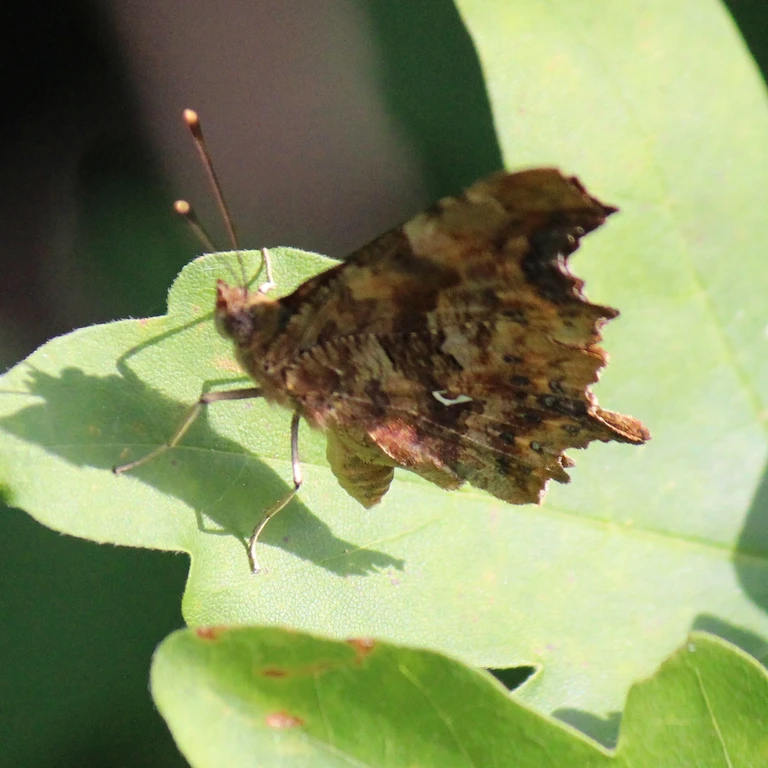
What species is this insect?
Polygonia c-album
